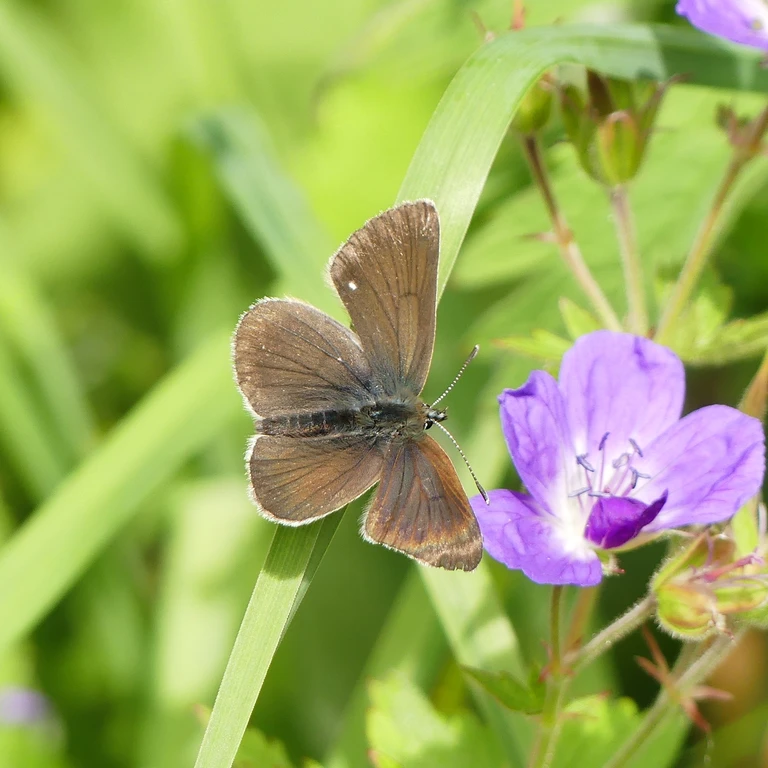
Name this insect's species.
Eumedonia eumedon
